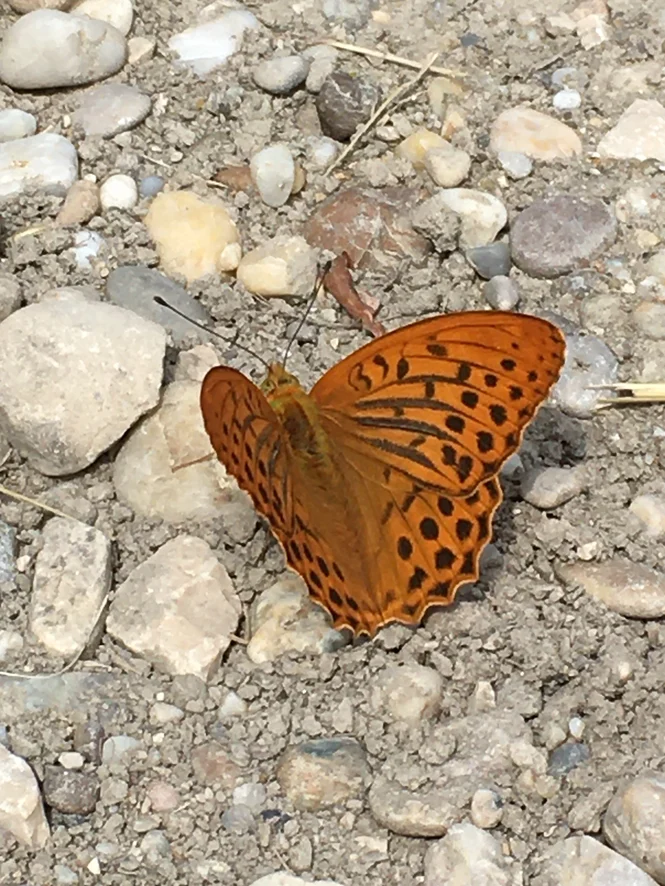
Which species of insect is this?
Argynnis paphia
